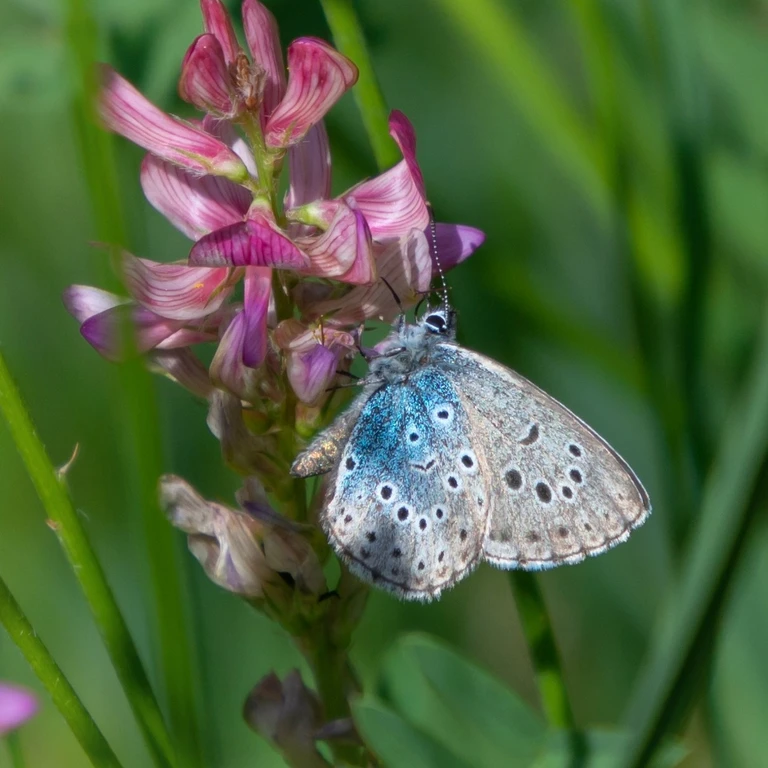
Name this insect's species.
Phengaris arion (also Maculinea arion)
